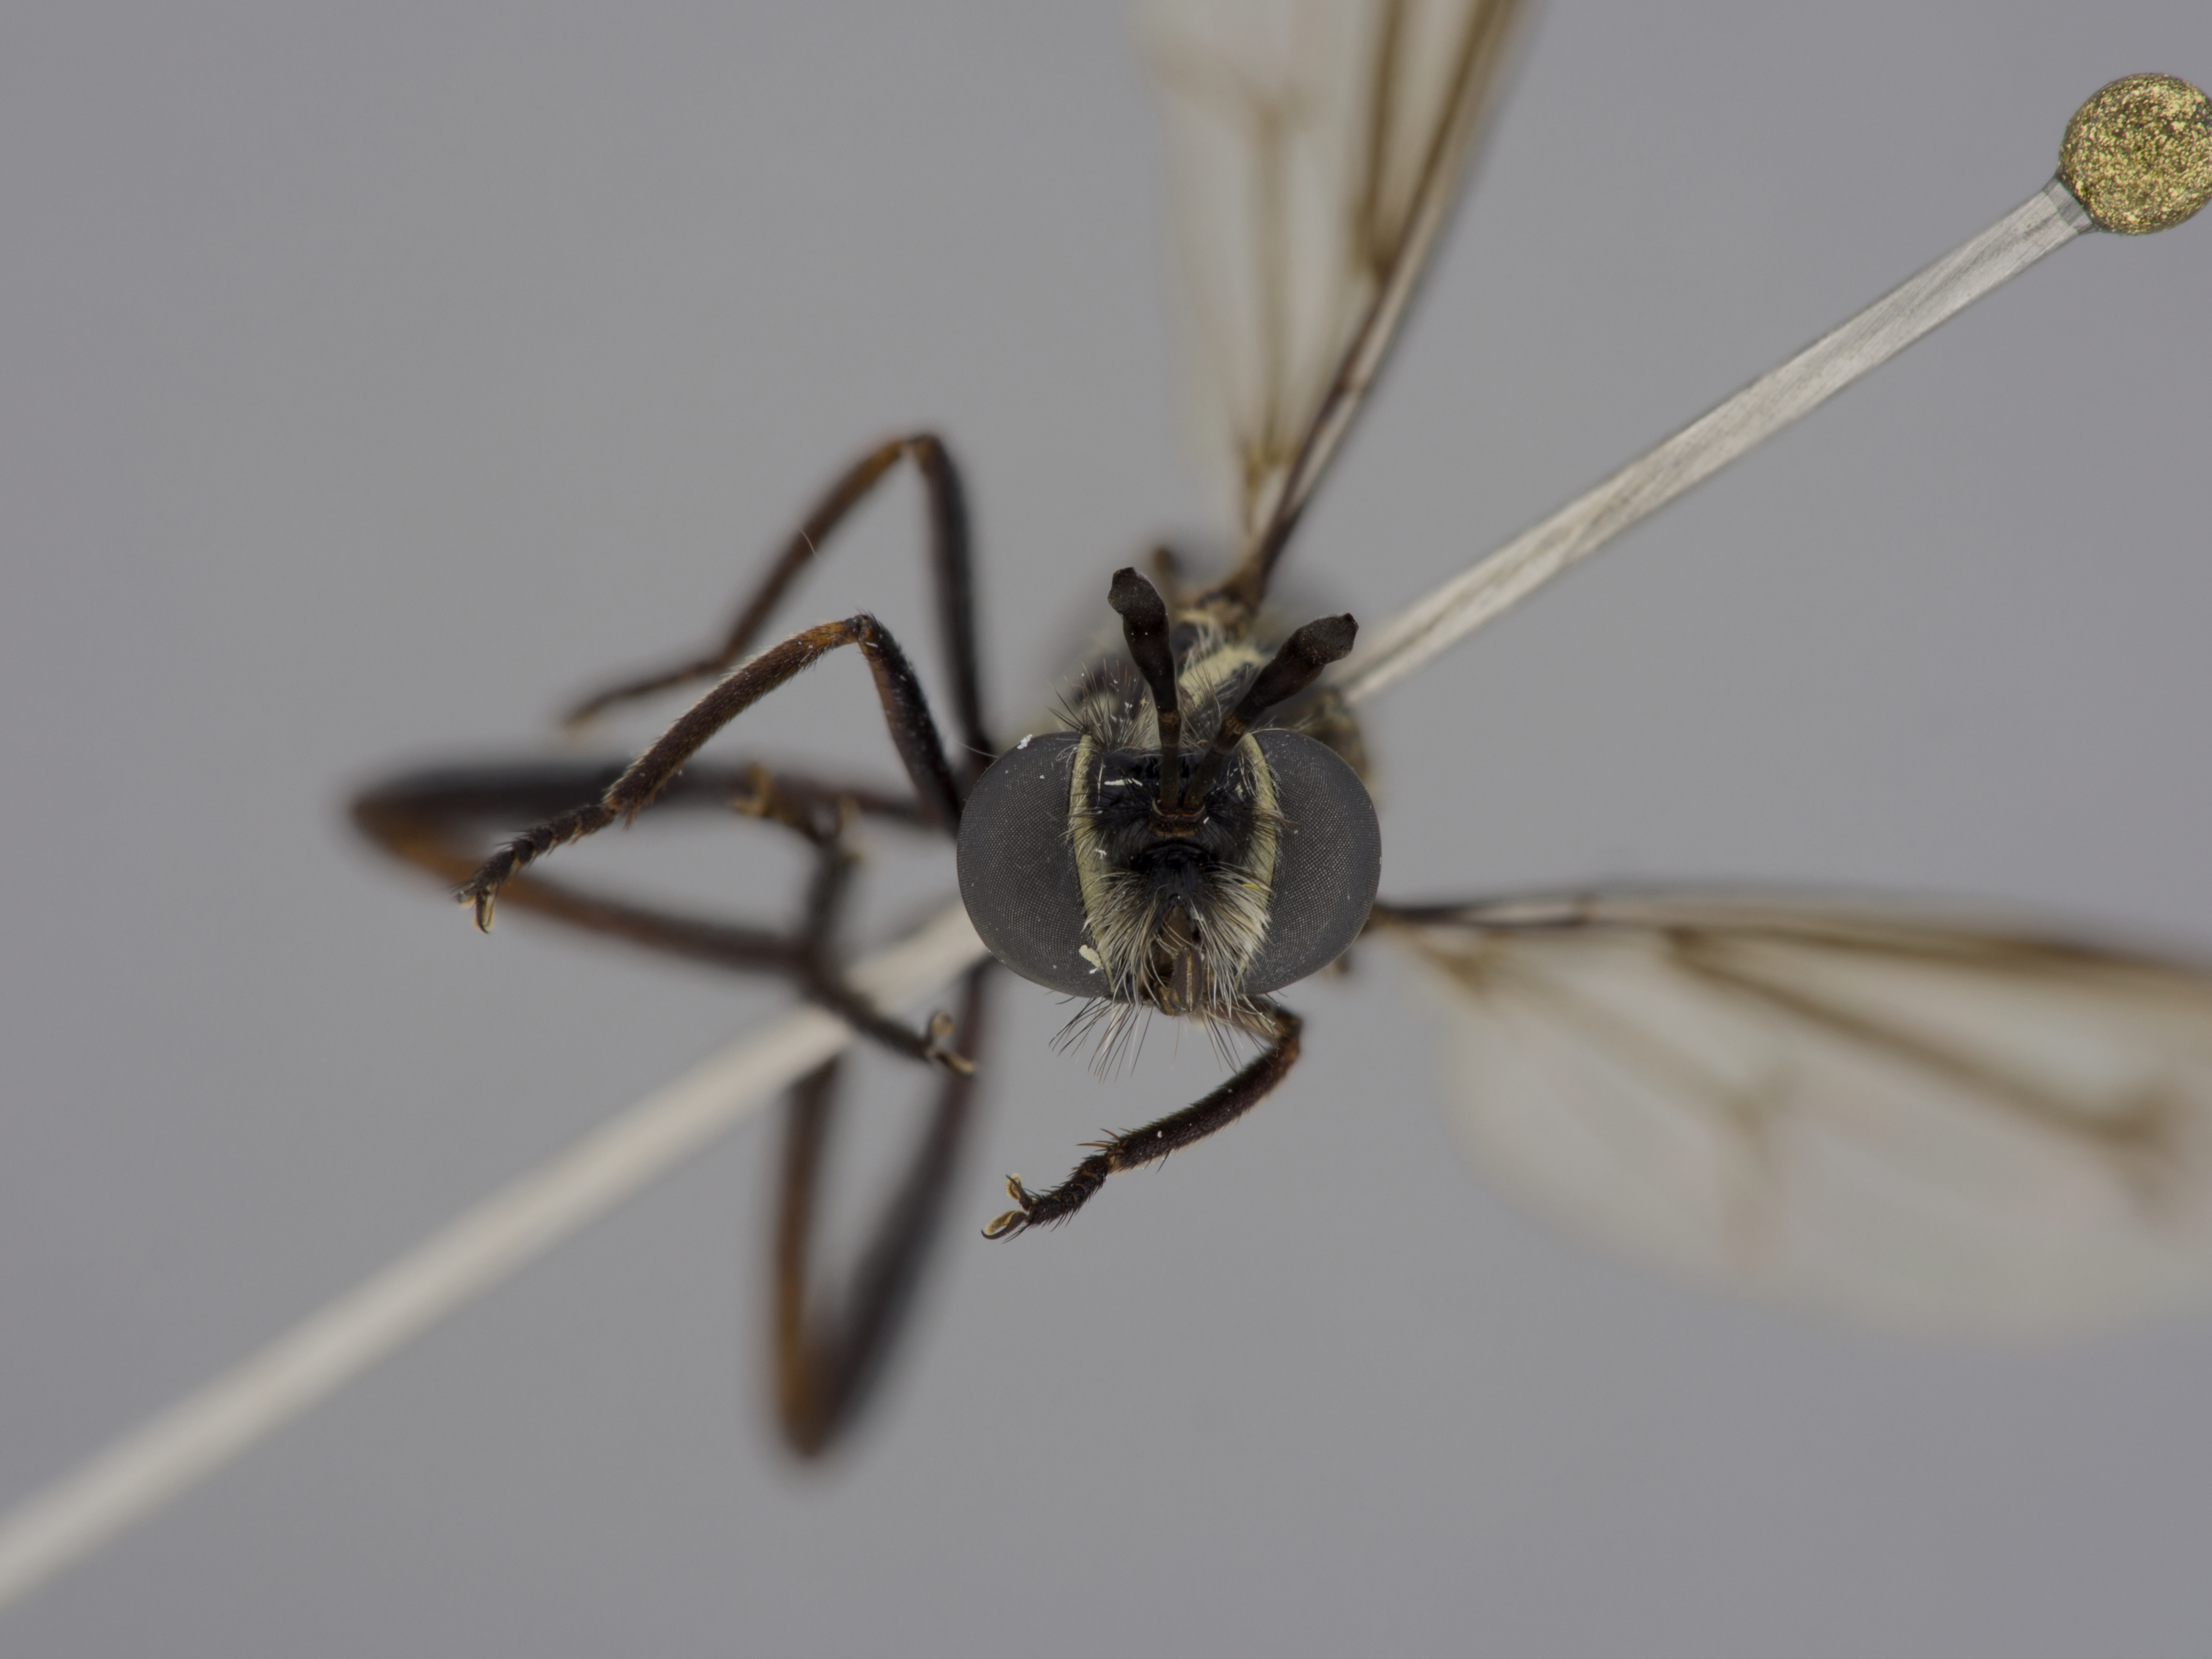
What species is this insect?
Nemomydas dominicanus
